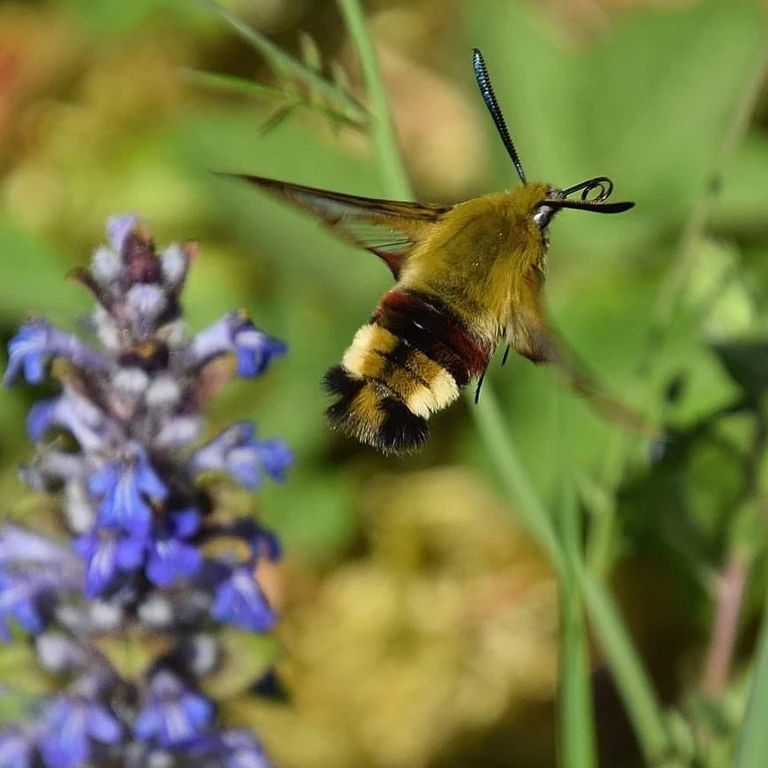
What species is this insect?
Hemaris fuciformis
